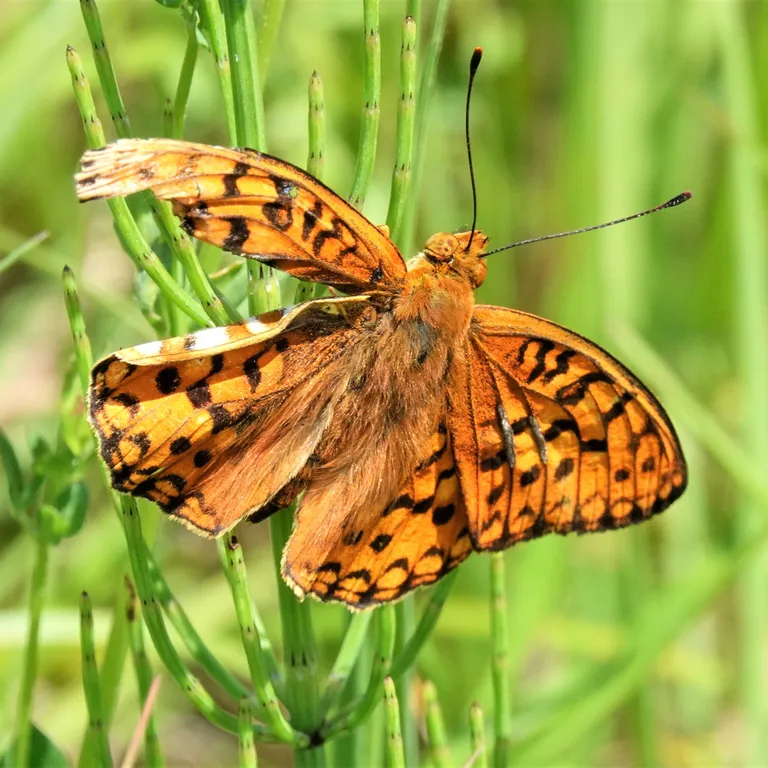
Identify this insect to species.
Fabriciana adippe
